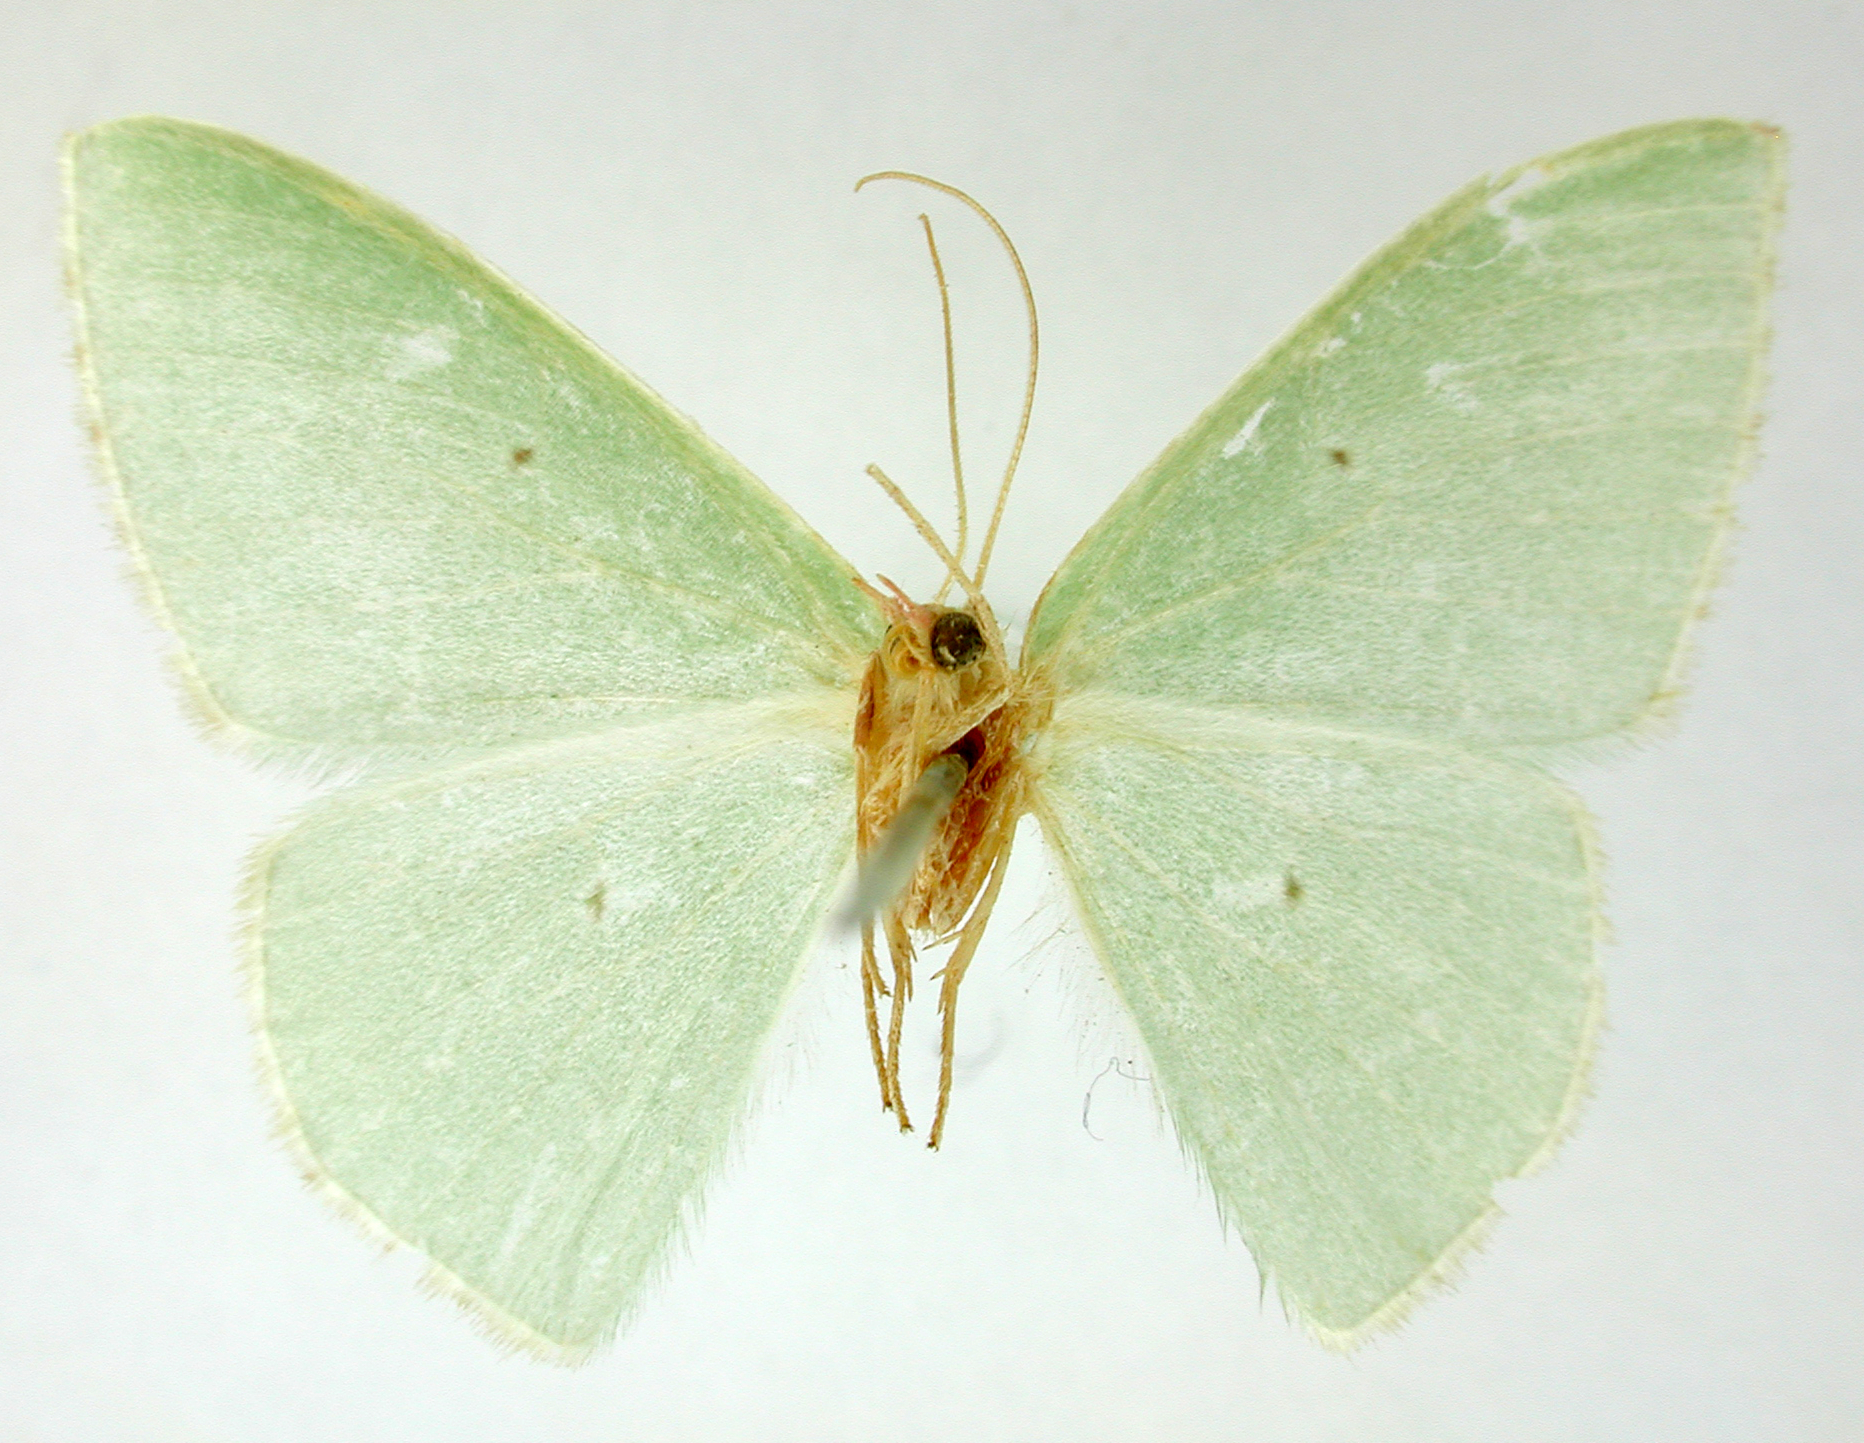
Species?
Geometra carbina
